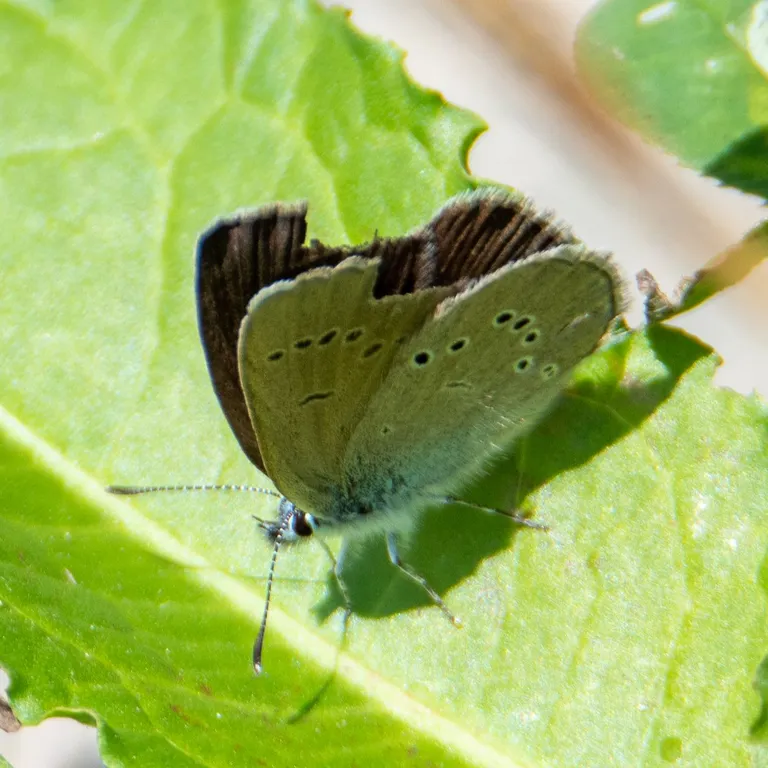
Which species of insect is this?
Cyaniris semiargus
